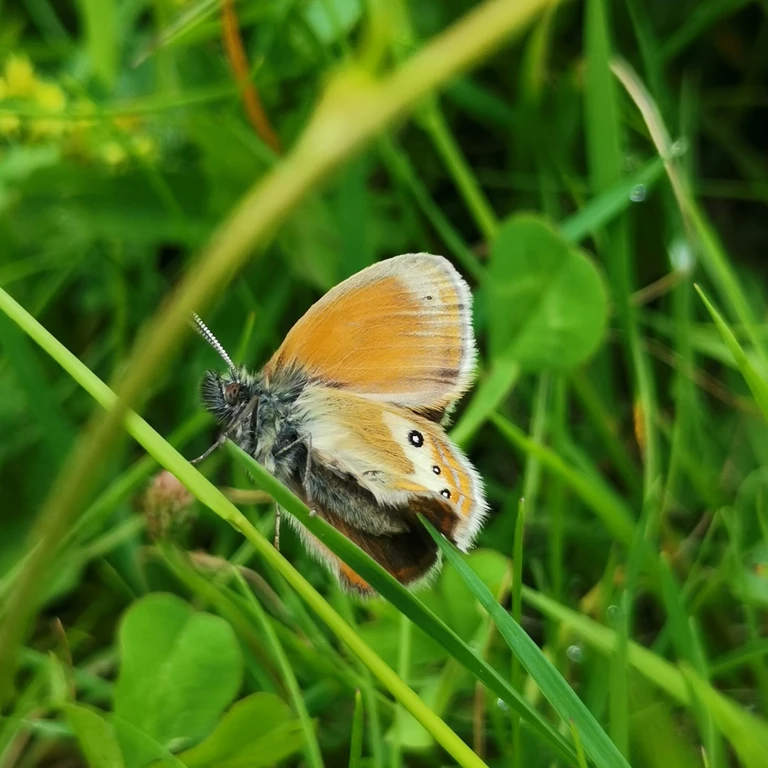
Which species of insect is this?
Coenonympha gardetta
